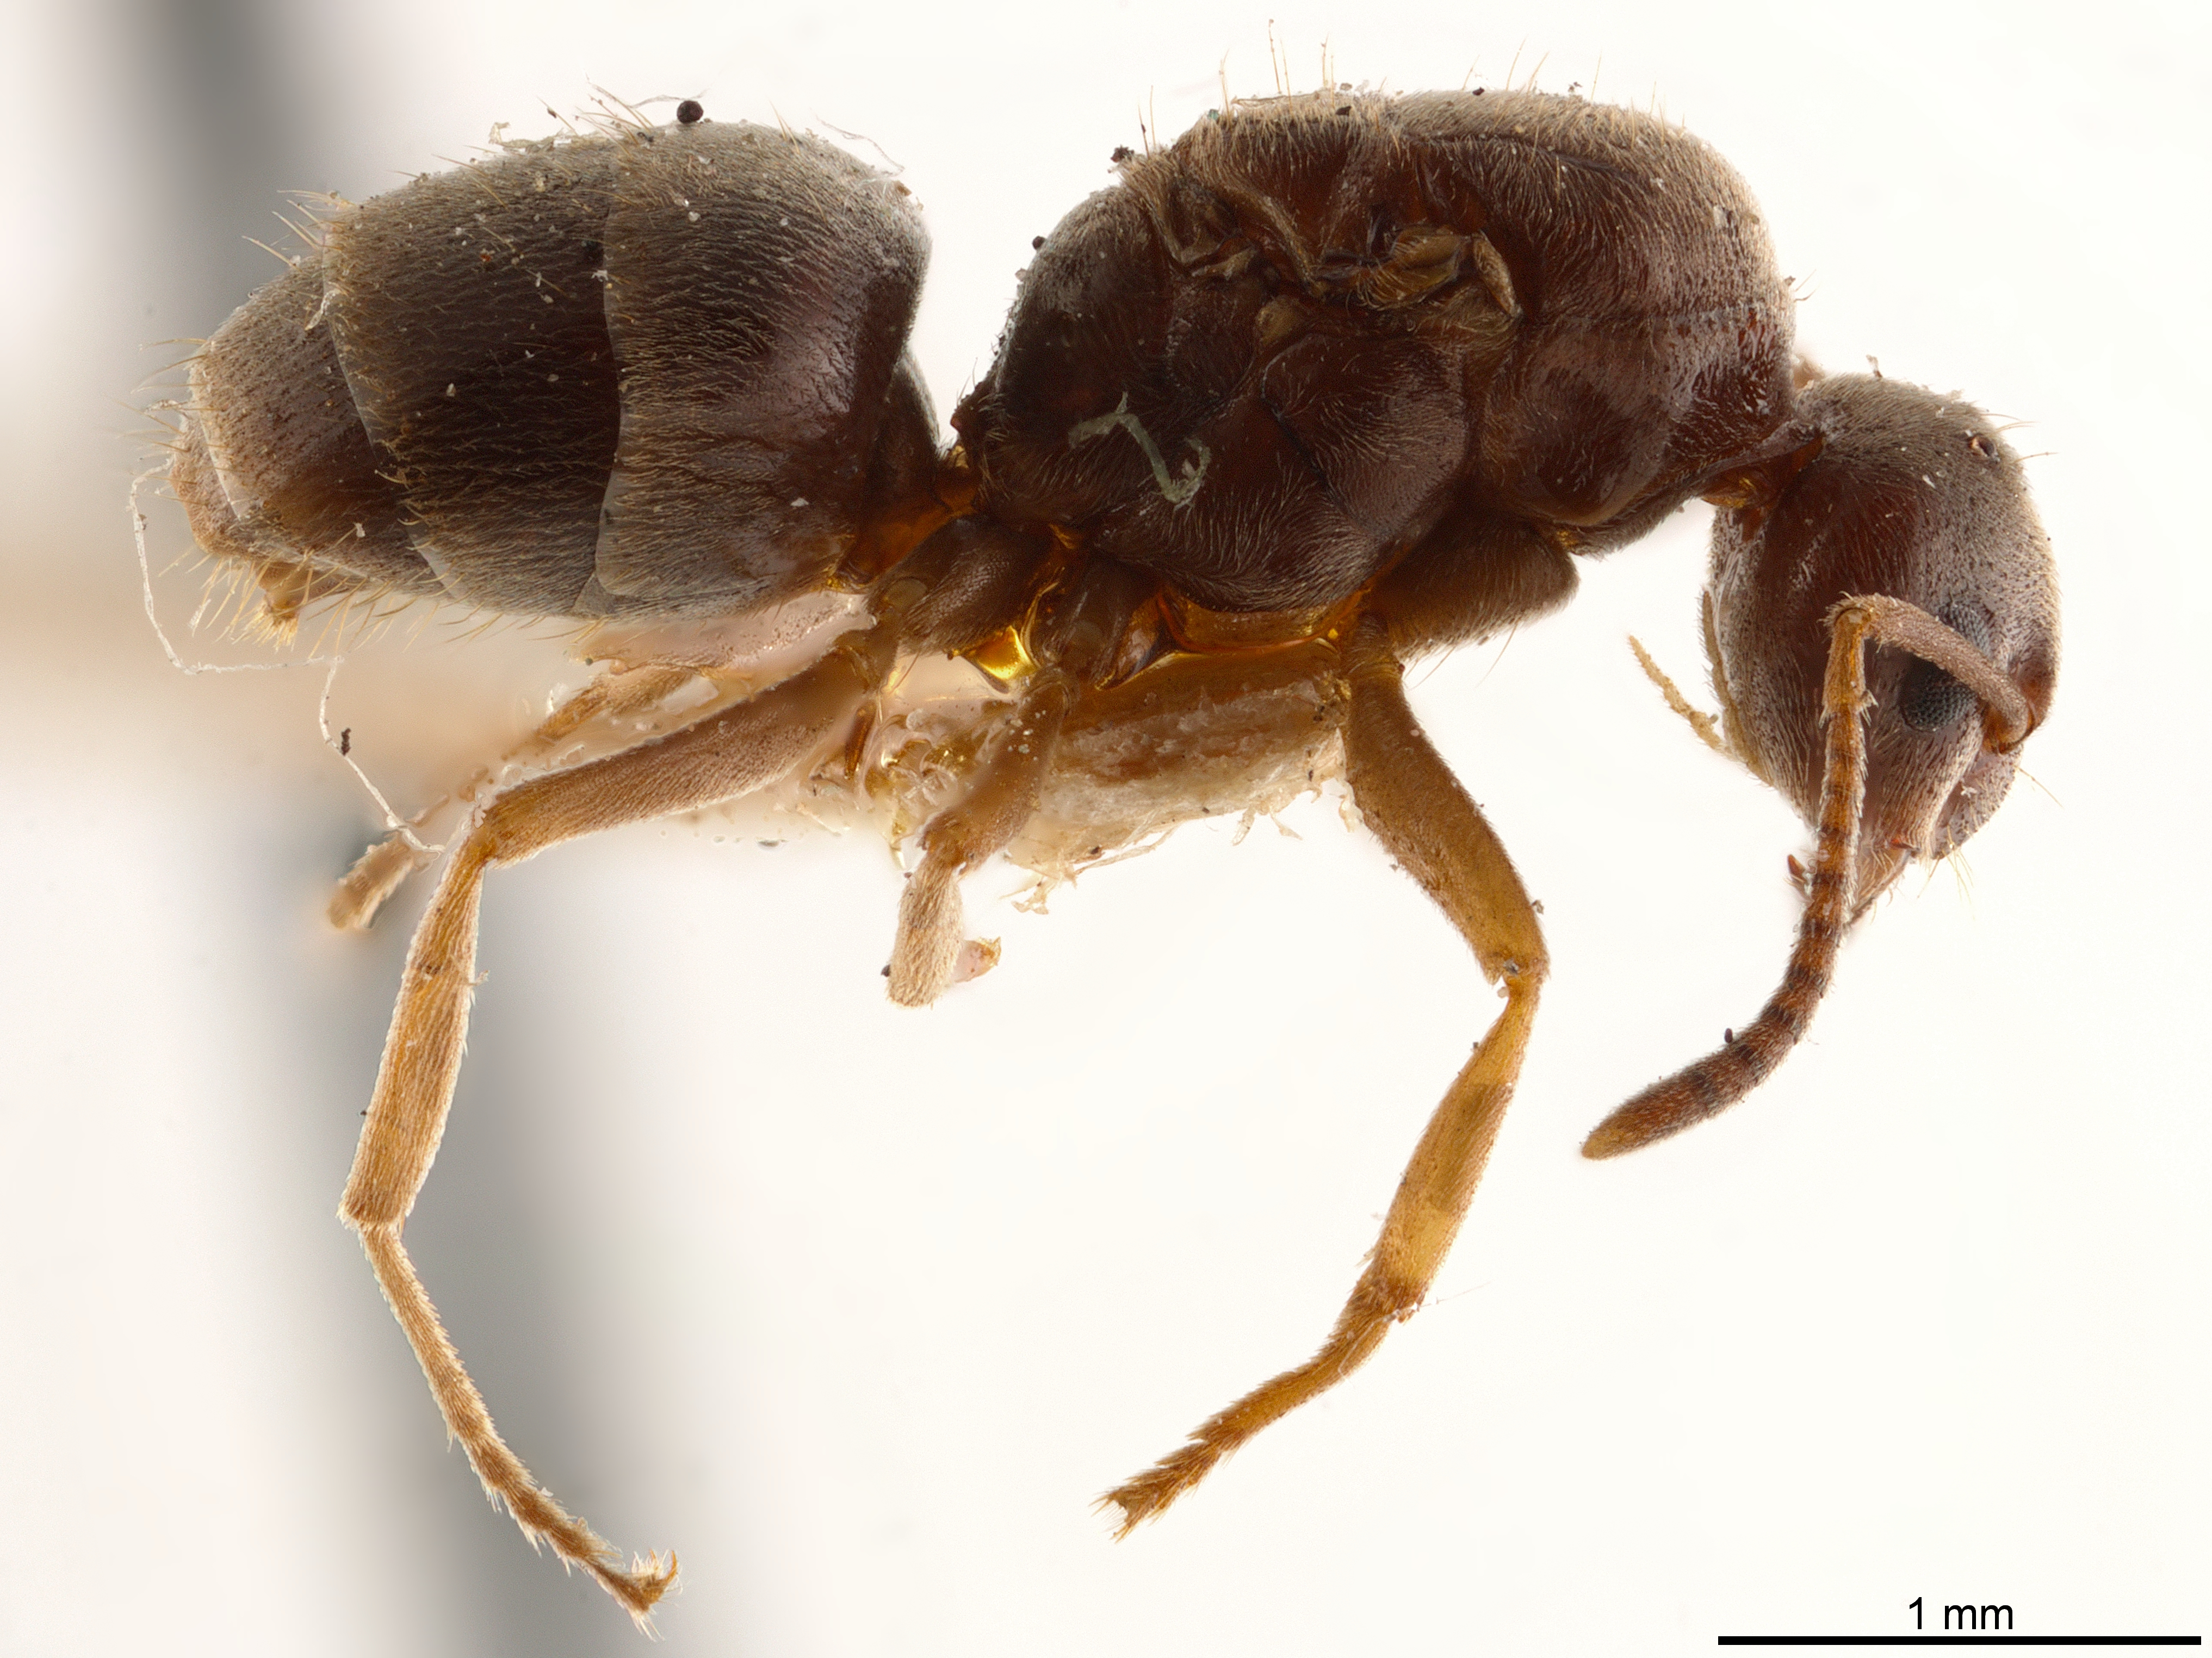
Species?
Prolasius advenus
